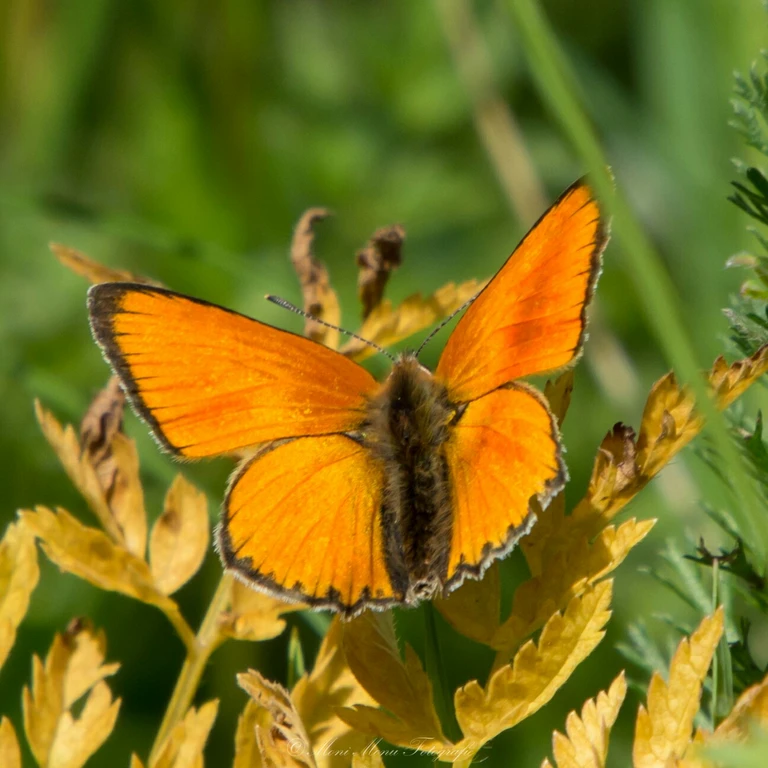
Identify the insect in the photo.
Lycaena virgaureae
